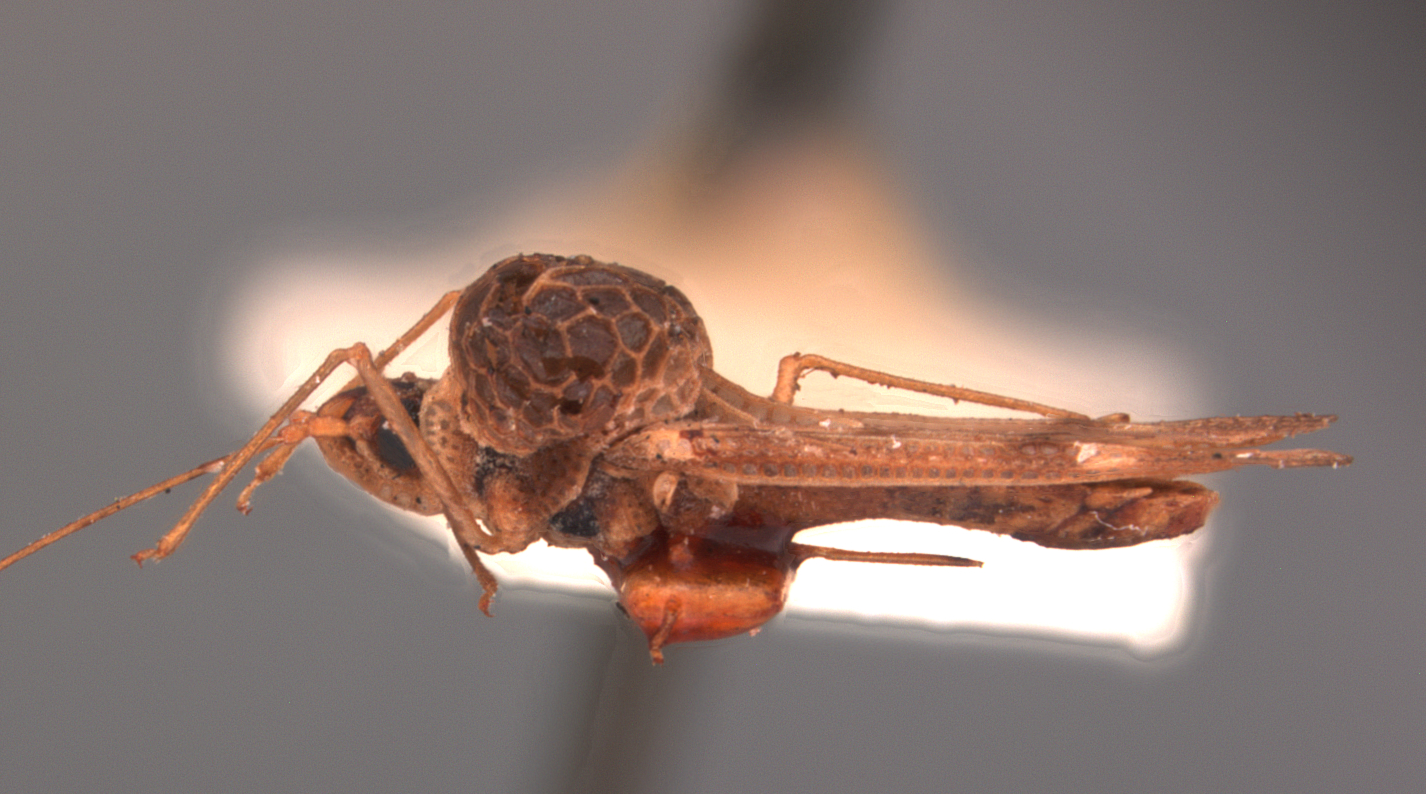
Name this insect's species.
Ypsotingis bornea
